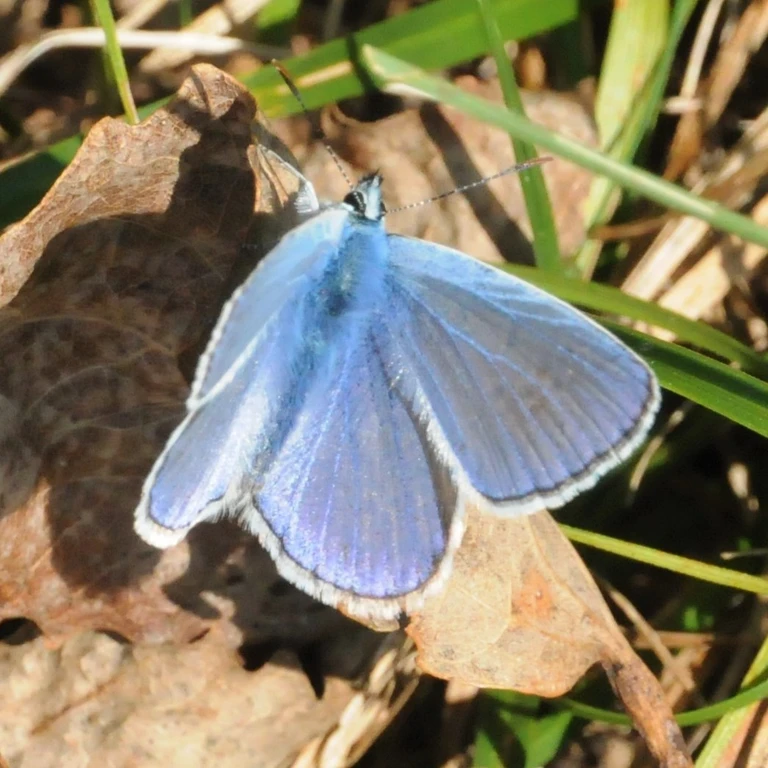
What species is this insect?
Polyommatus icarus
